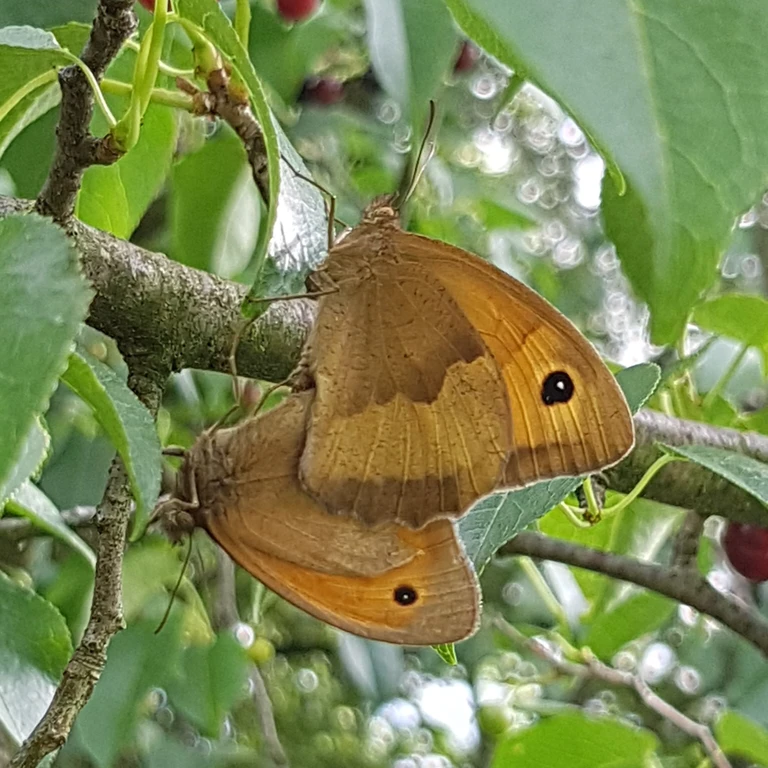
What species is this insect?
Maniola jurtina
